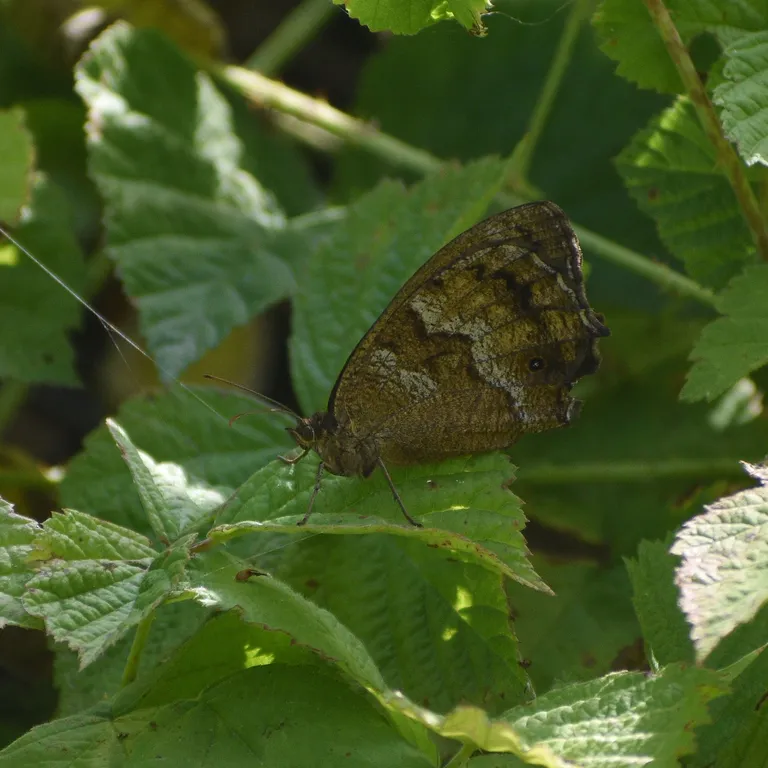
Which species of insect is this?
Minois dryas
